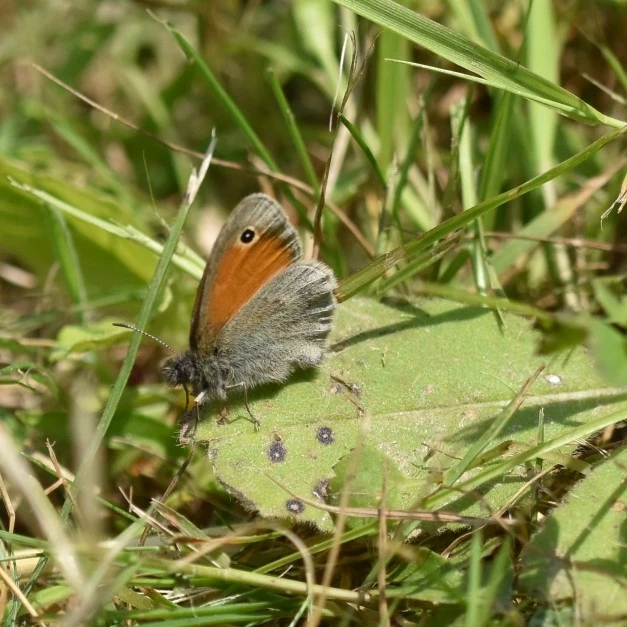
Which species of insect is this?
Coenonympha pamphilus
